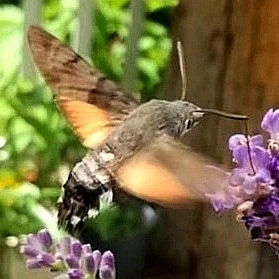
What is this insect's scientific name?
Macroglossum stellatarum
